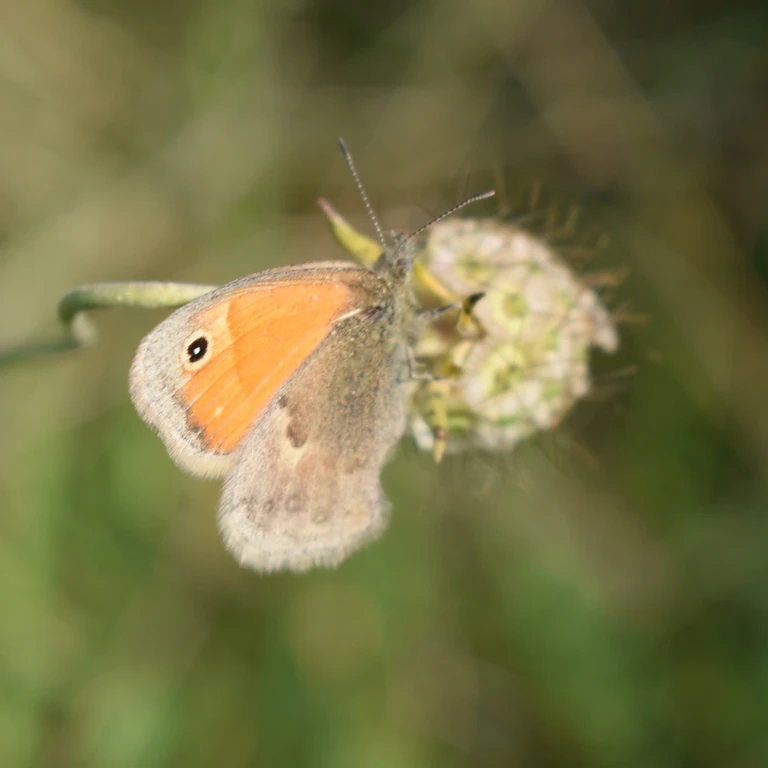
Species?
Coenonympha pamphilus
